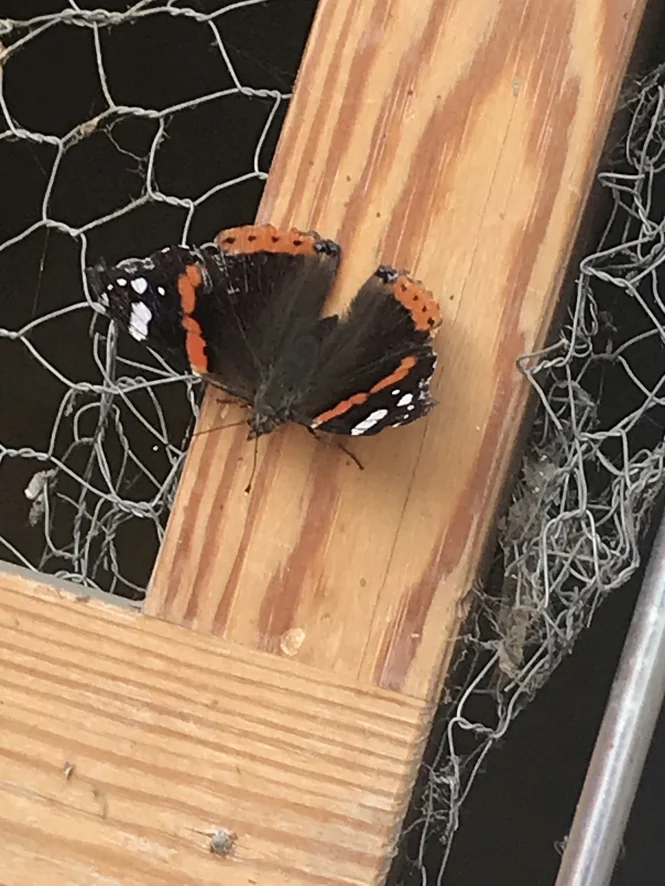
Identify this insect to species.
Vanessa atalanta
